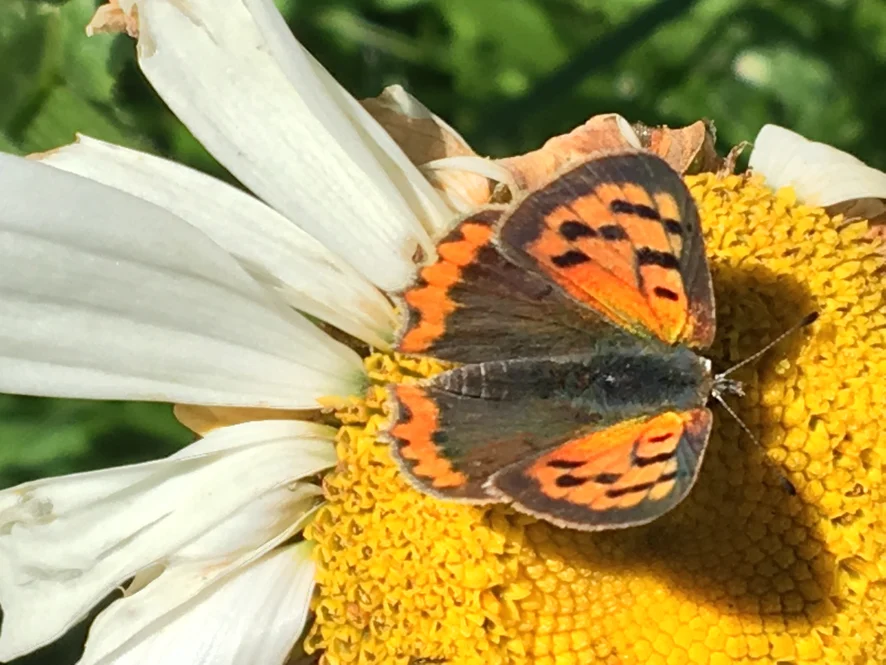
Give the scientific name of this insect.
Lycaena phlaeas
